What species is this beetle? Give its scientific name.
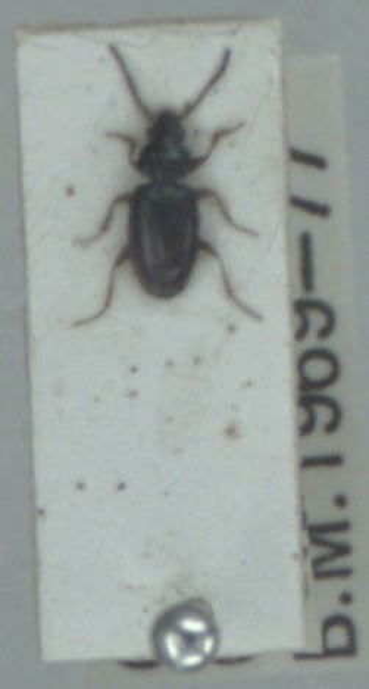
Bembidion guttula
